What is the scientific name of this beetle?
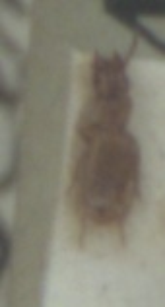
Aepus marinus
